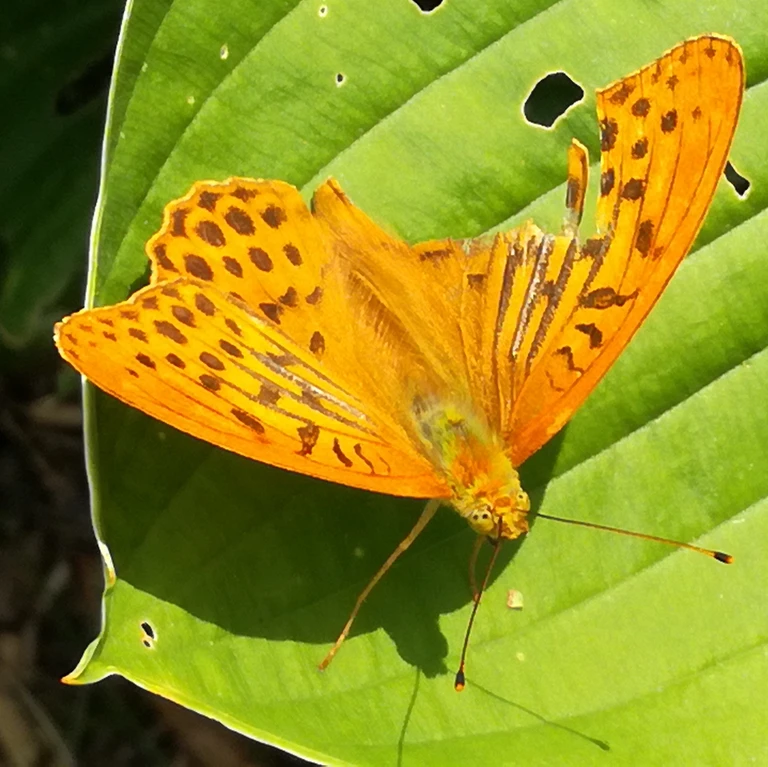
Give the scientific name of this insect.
Argynnis paphia
